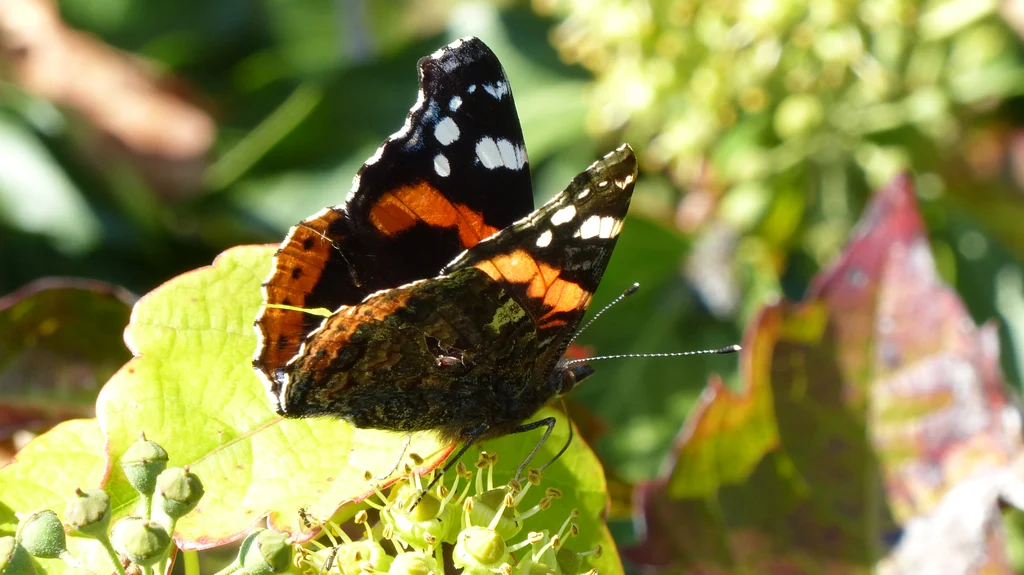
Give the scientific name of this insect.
Vanessa atalanta
